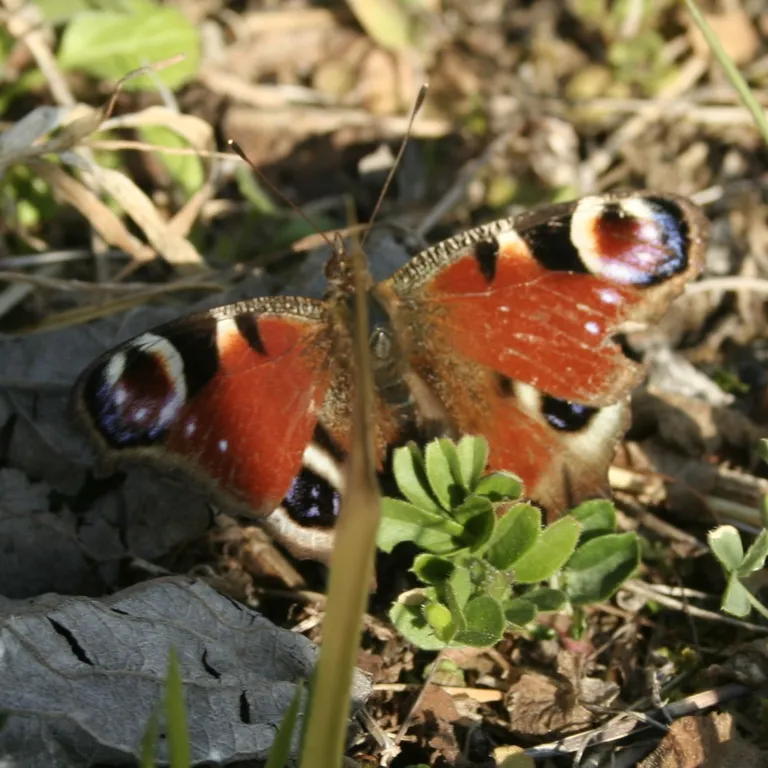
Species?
Aglais io
